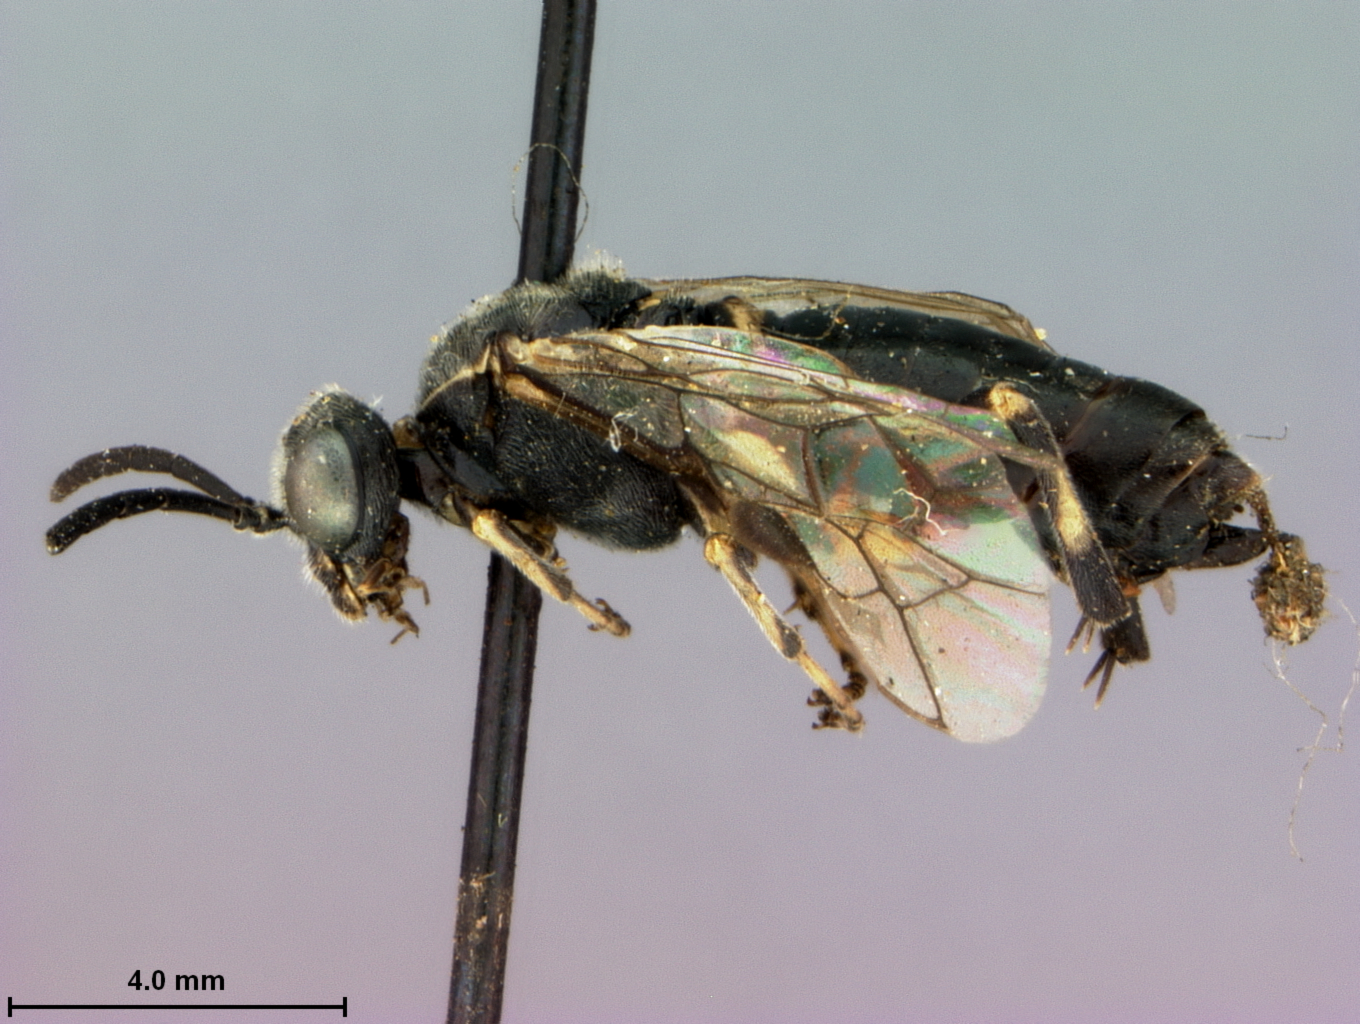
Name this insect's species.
Macrophya raui
